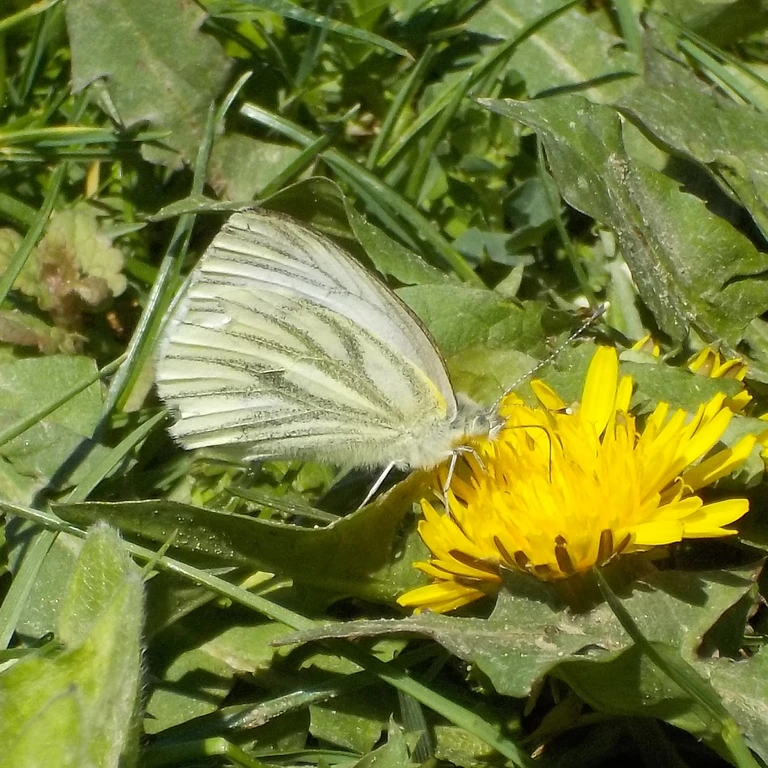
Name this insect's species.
Pieris napi
